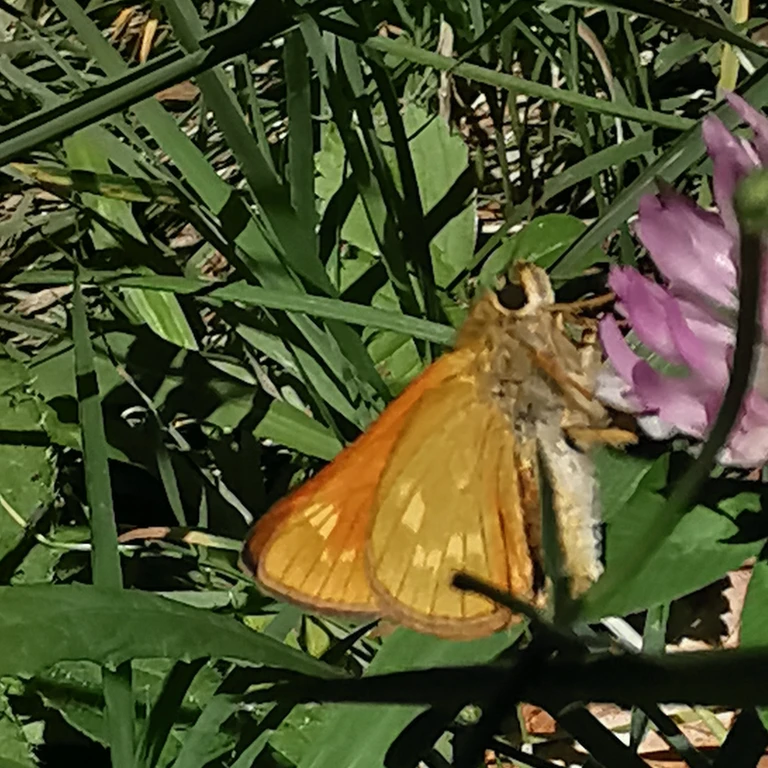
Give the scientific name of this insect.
Ochlodes sylvanus (also Ochlodes venata)
